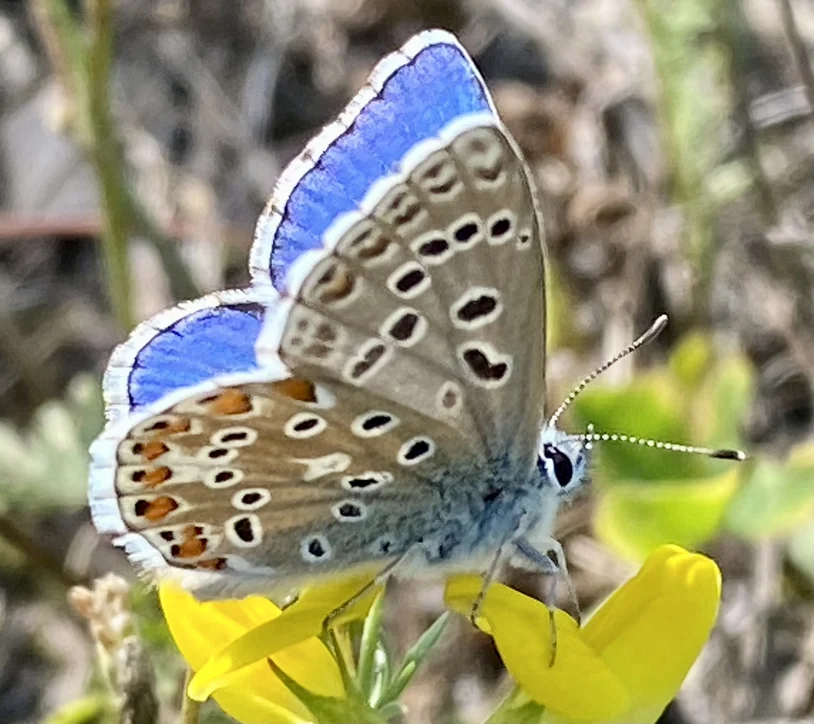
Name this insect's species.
Lysandra bellargus
